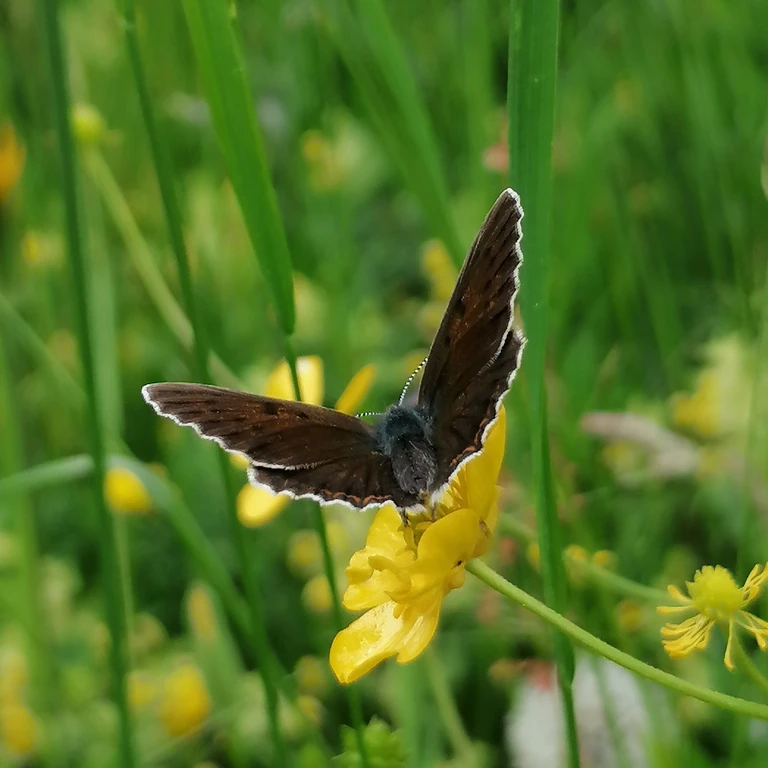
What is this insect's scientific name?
Lycaena hippothoe (also Palaeochrysophanus hippothoe)
